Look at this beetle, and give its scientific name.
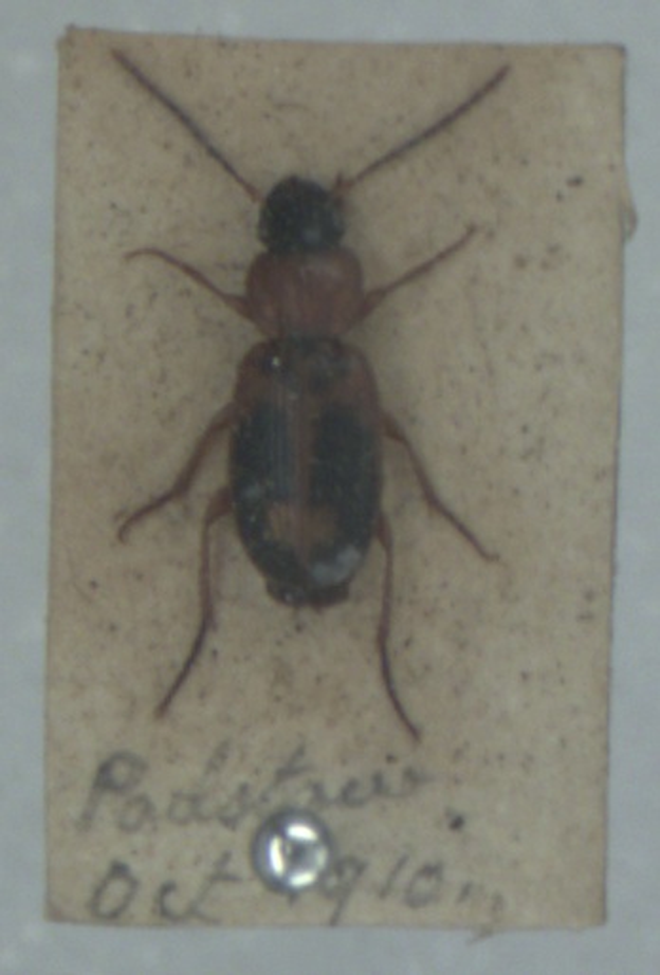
Badister bullatus
